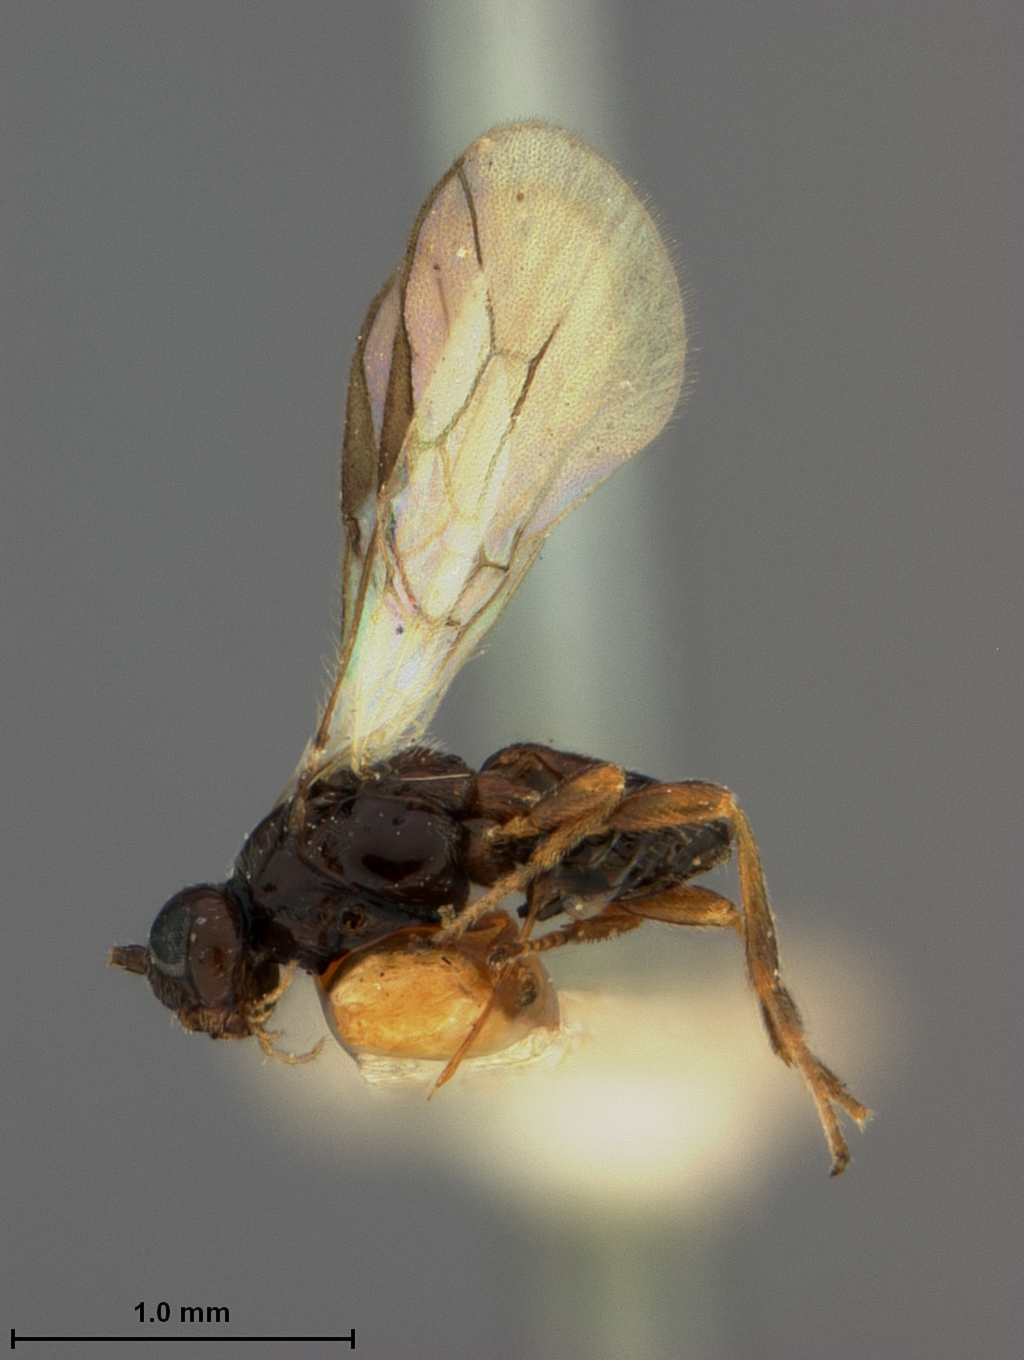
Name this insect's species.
Homophyla atrocoxalis
